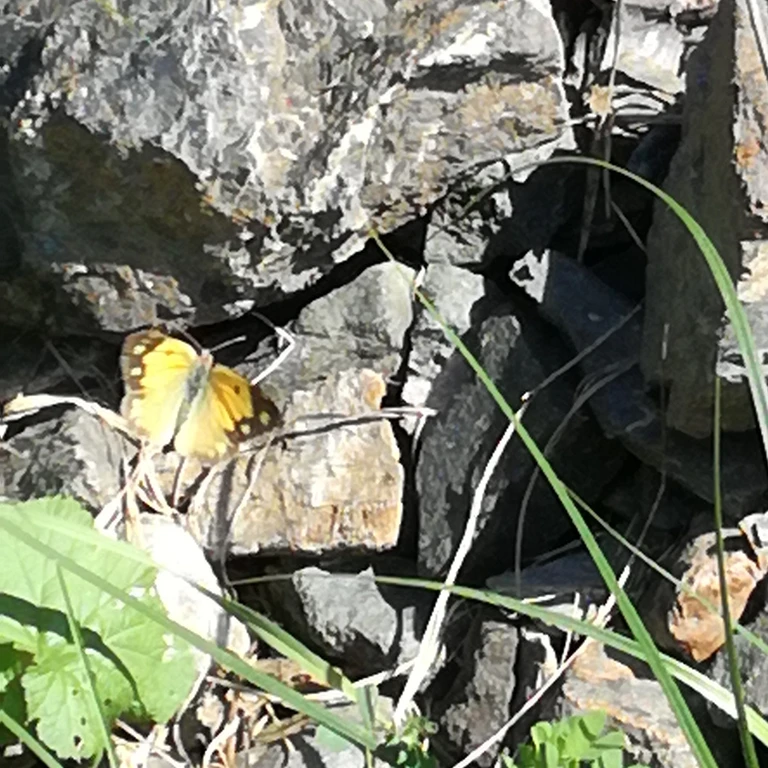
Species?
Colias croceus
